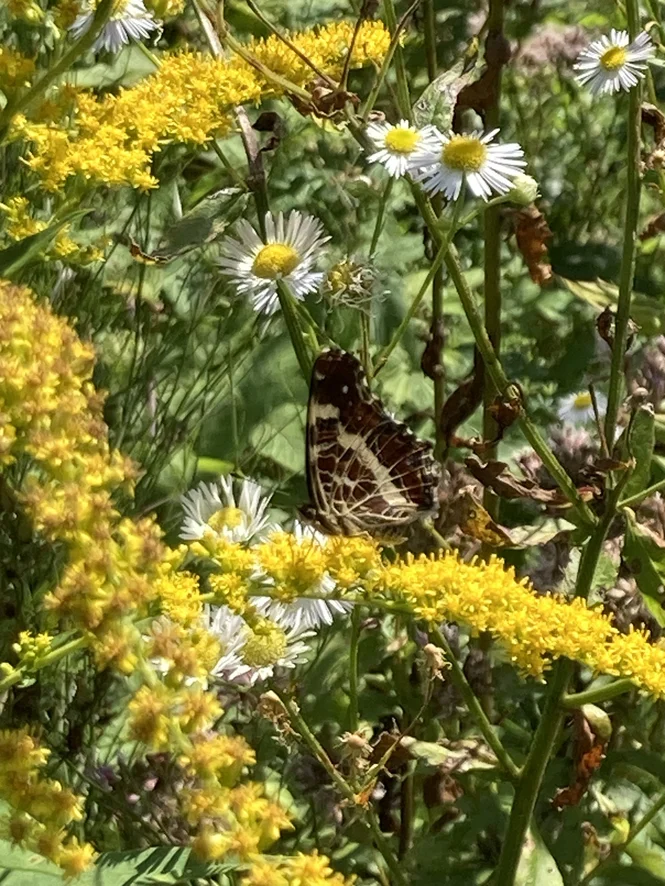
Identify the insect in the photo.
Araschnia levana
